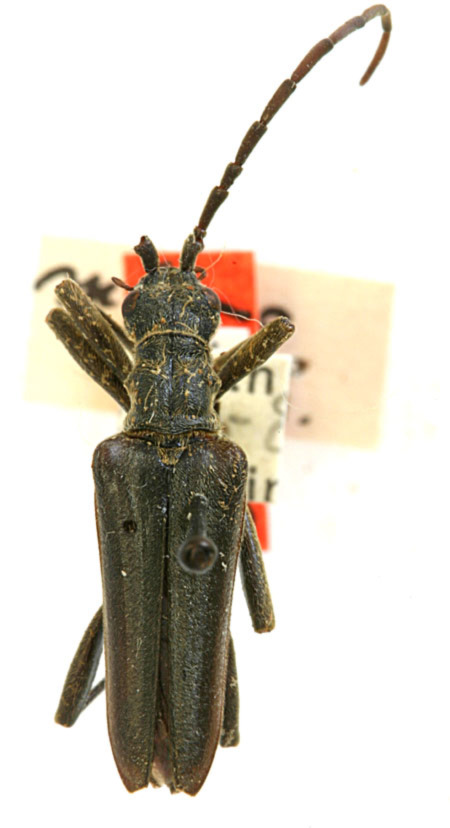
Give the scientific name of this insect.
Stenocorus morio (also Stenocorus nubifer)
